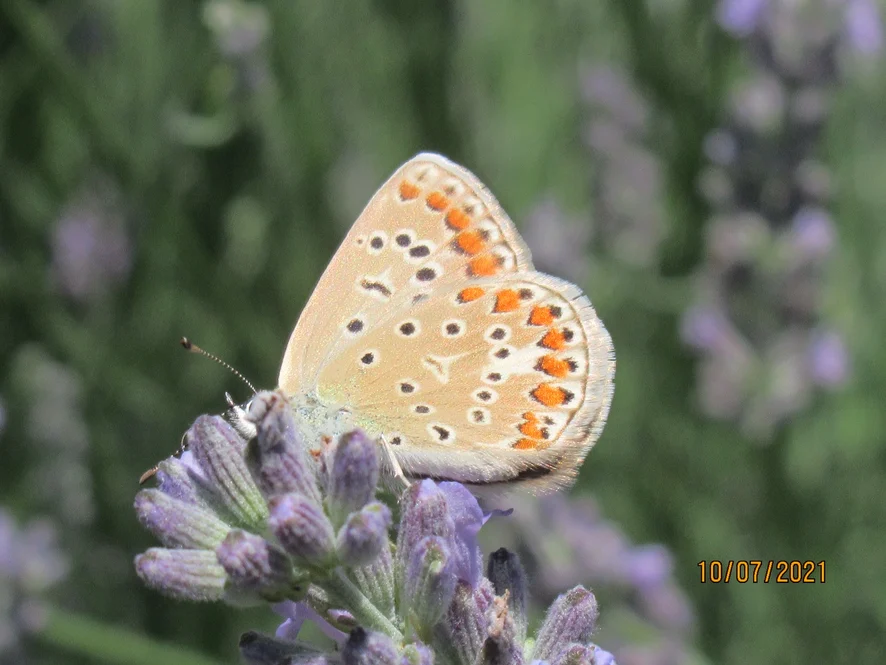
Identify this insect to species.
Polyommatus icarus
